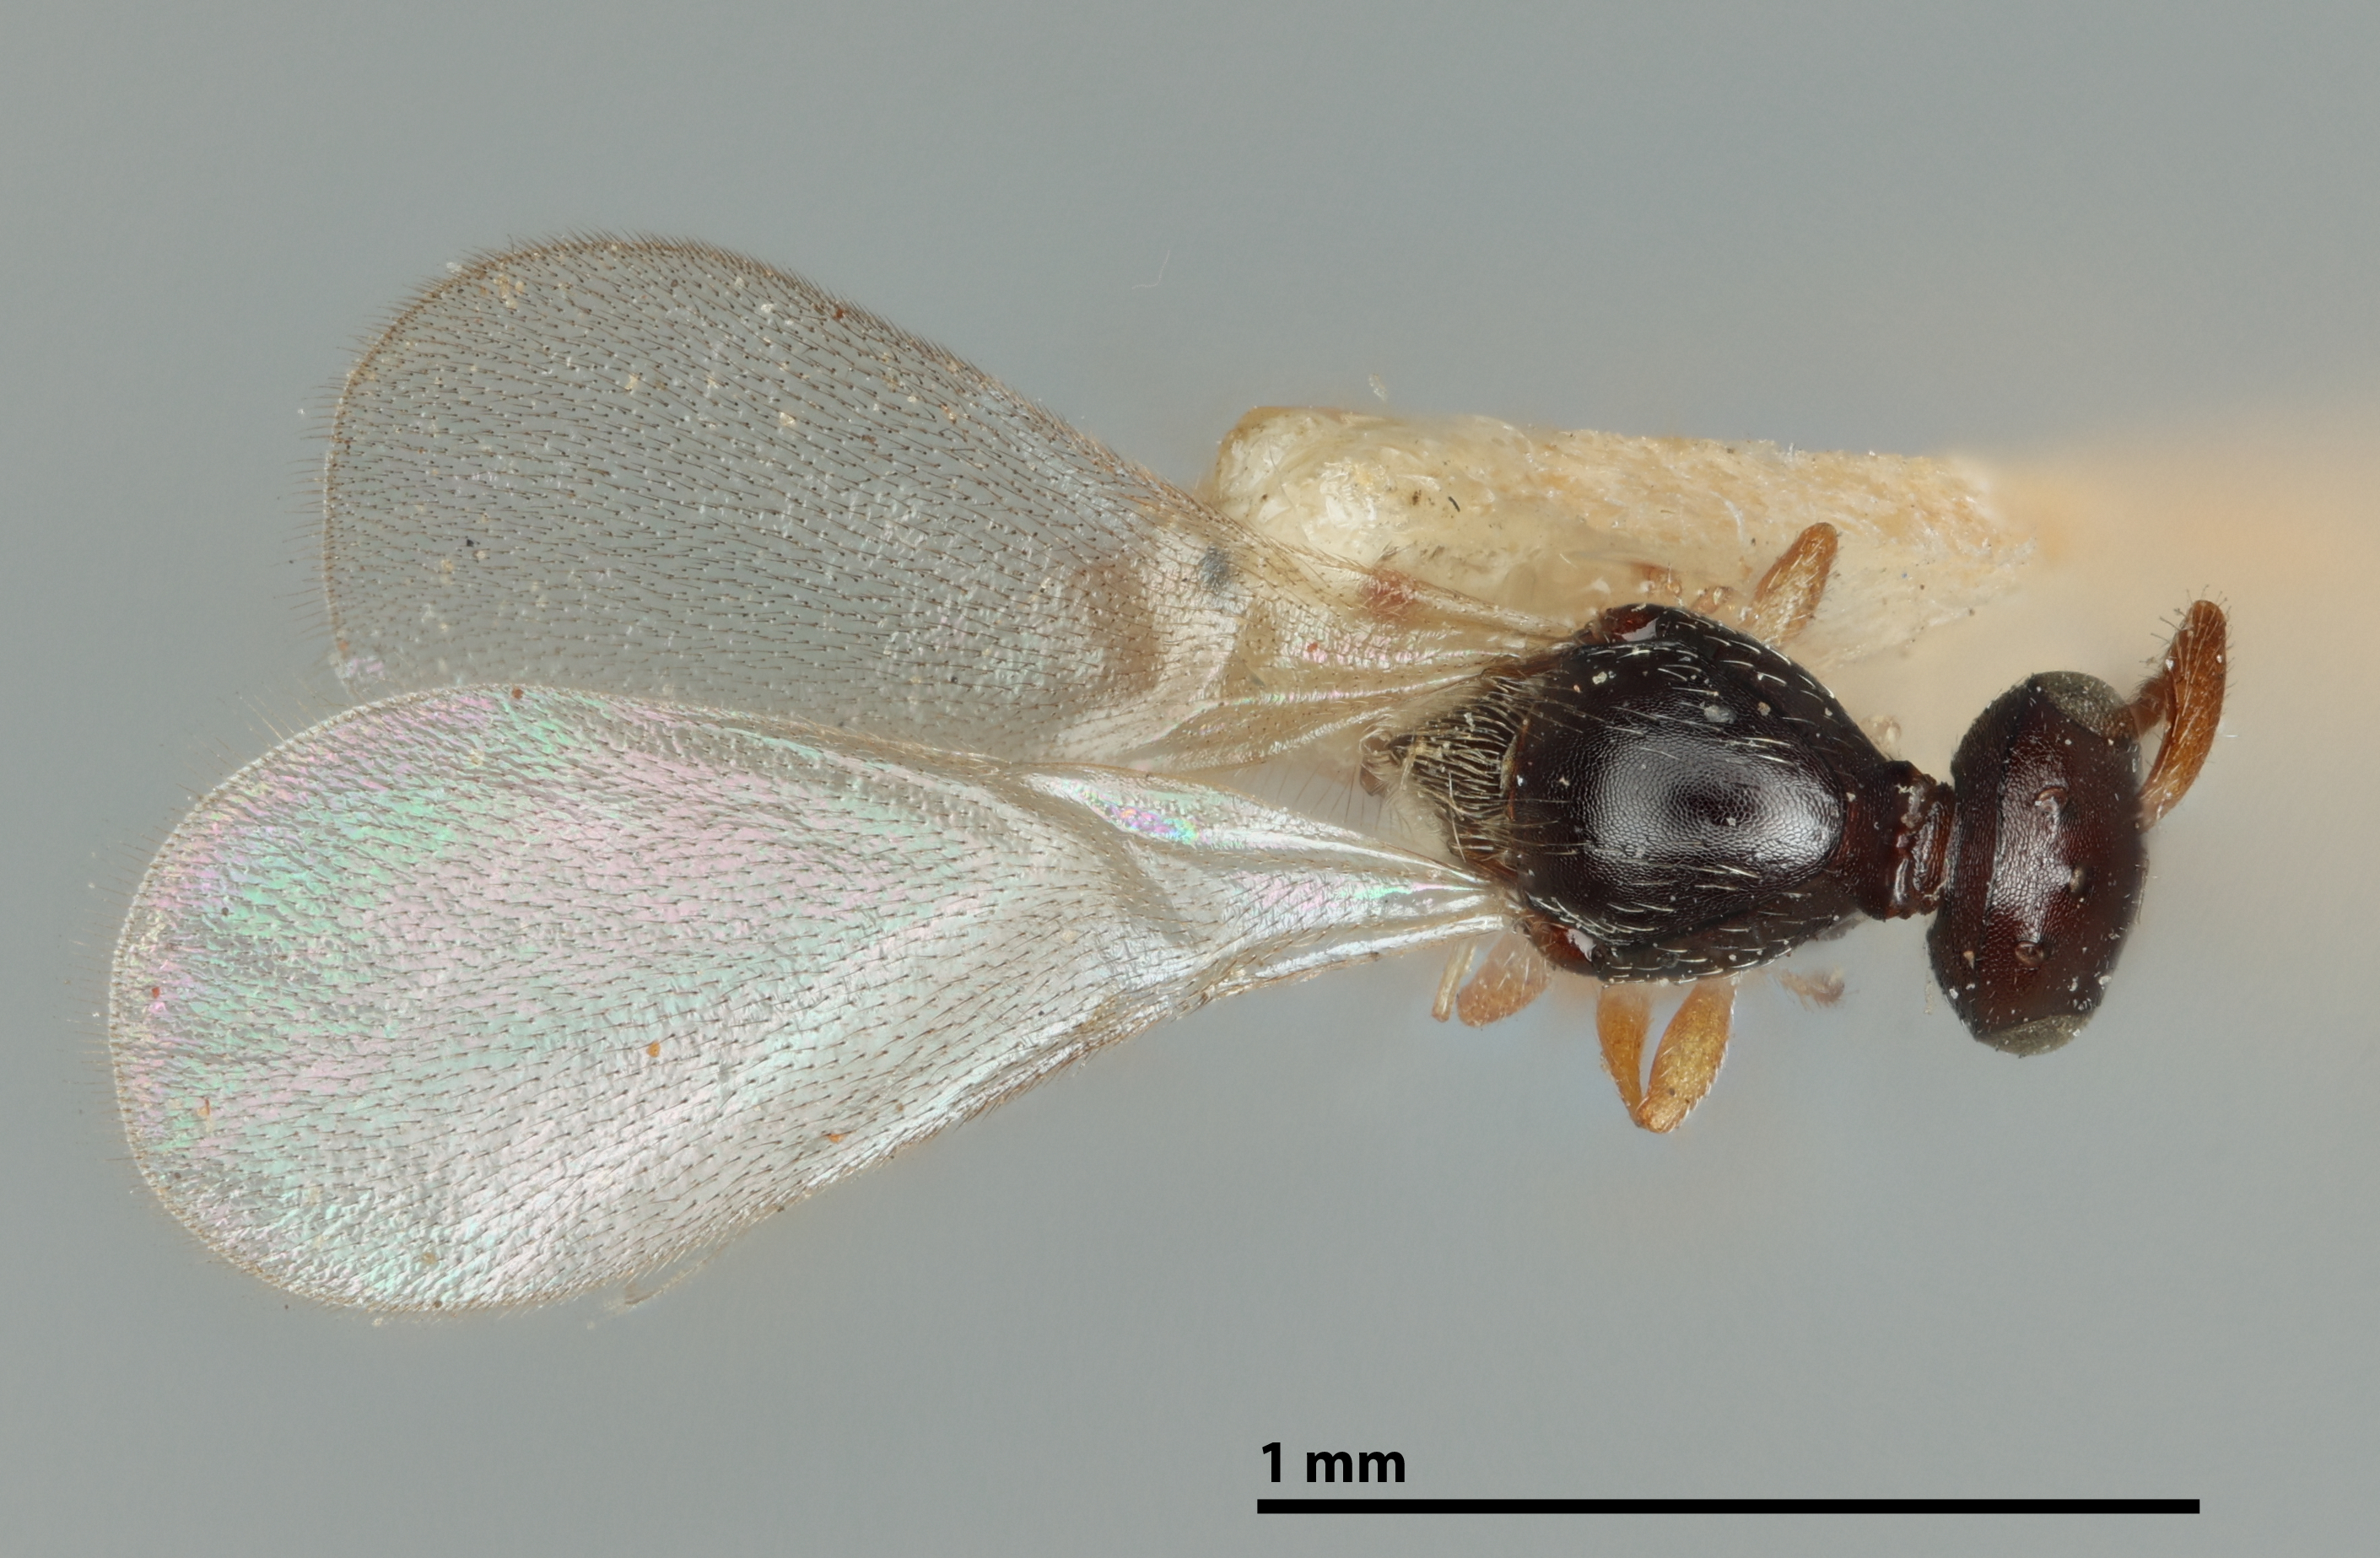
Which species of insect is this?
Amblyaspis californicus
